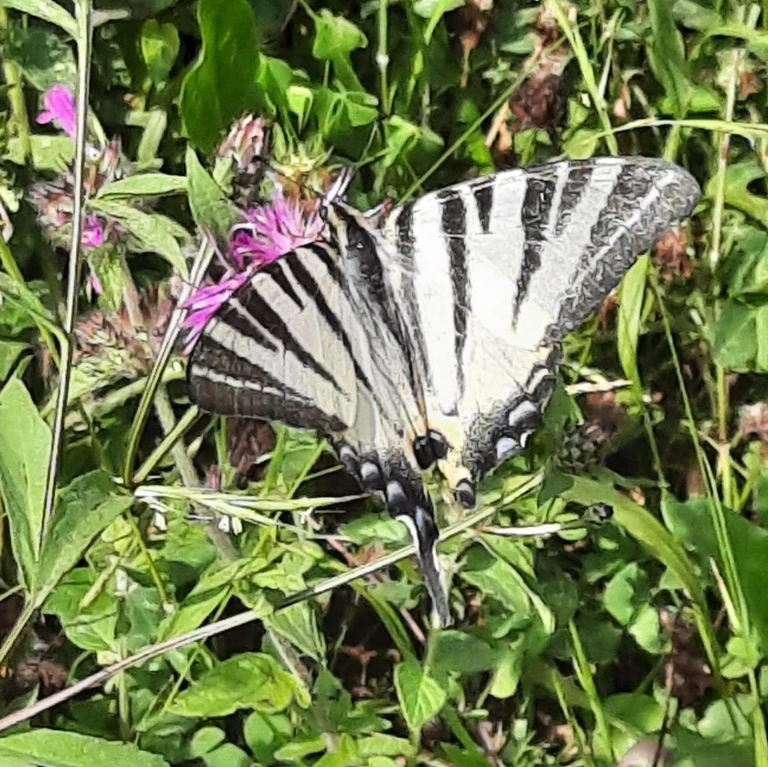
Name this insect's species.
Iphiclides podalirius
